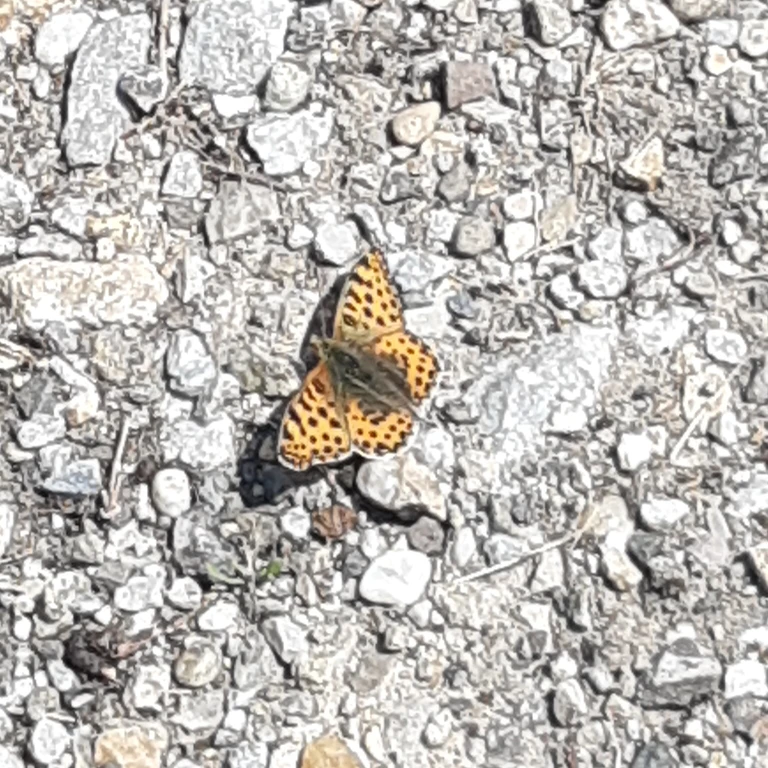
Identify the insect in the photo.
Issoria lathonia
